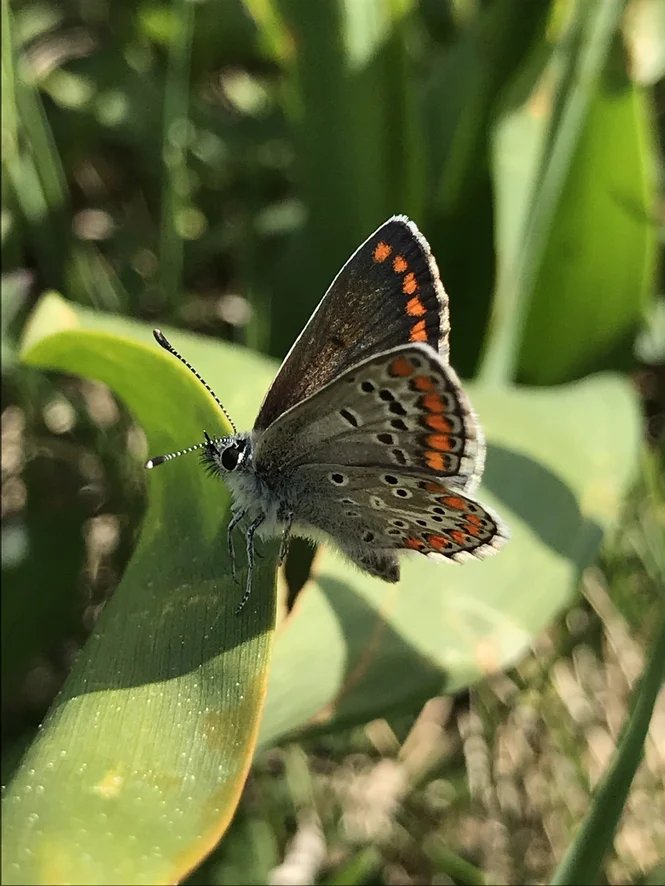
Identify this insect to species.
Aricia agestis/artaxerxes
